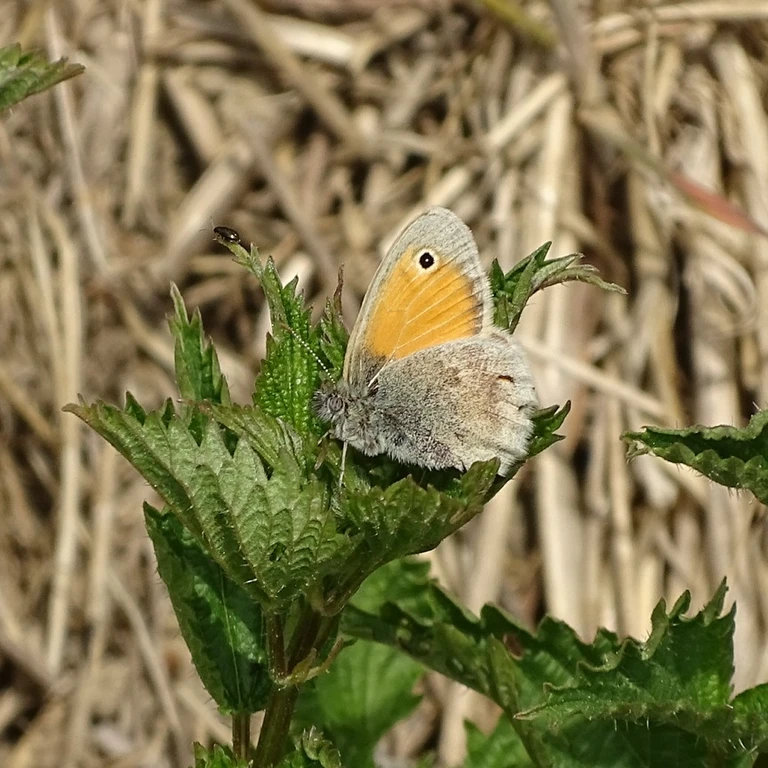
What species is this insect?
Coenonympha pamphilus
